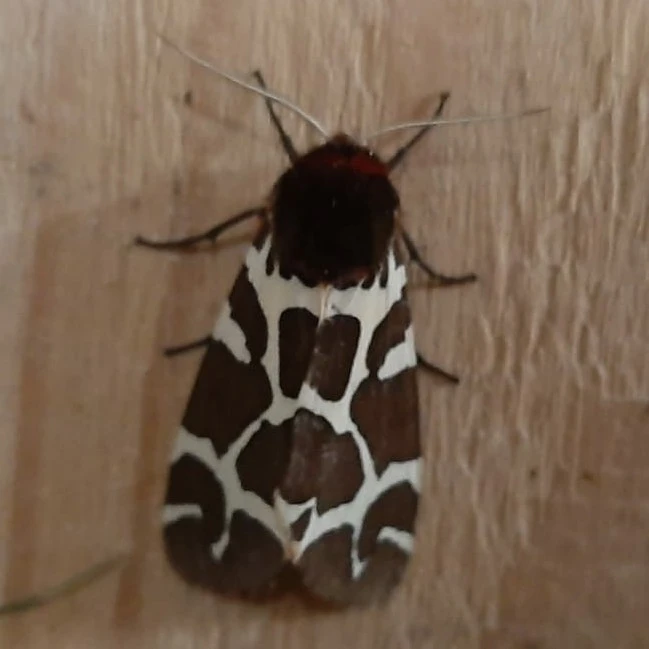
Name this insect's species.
Arctia caja
